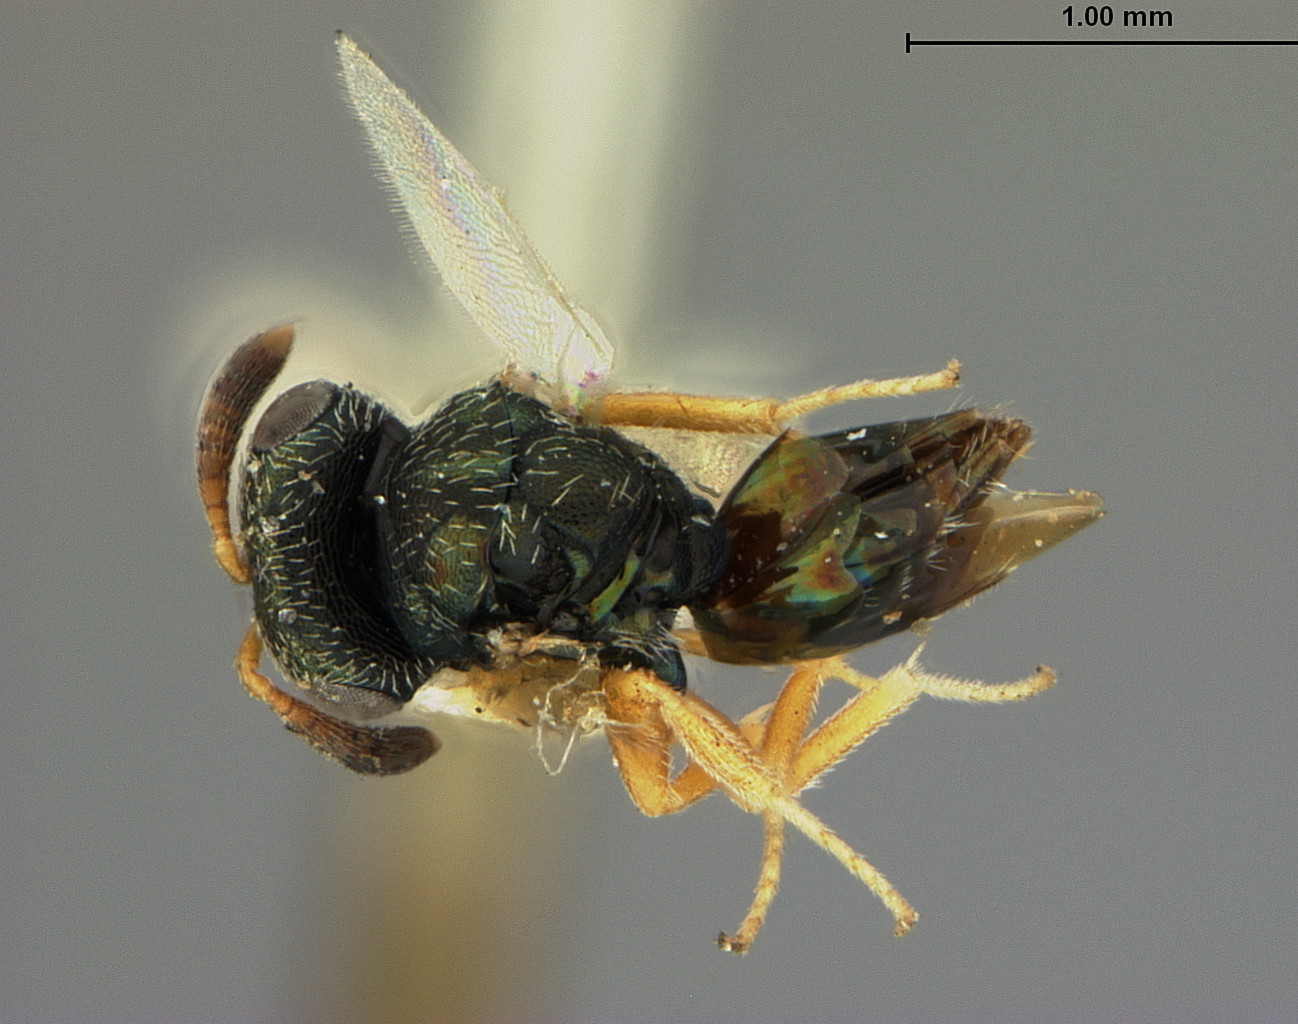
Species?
Metapon rufipes
